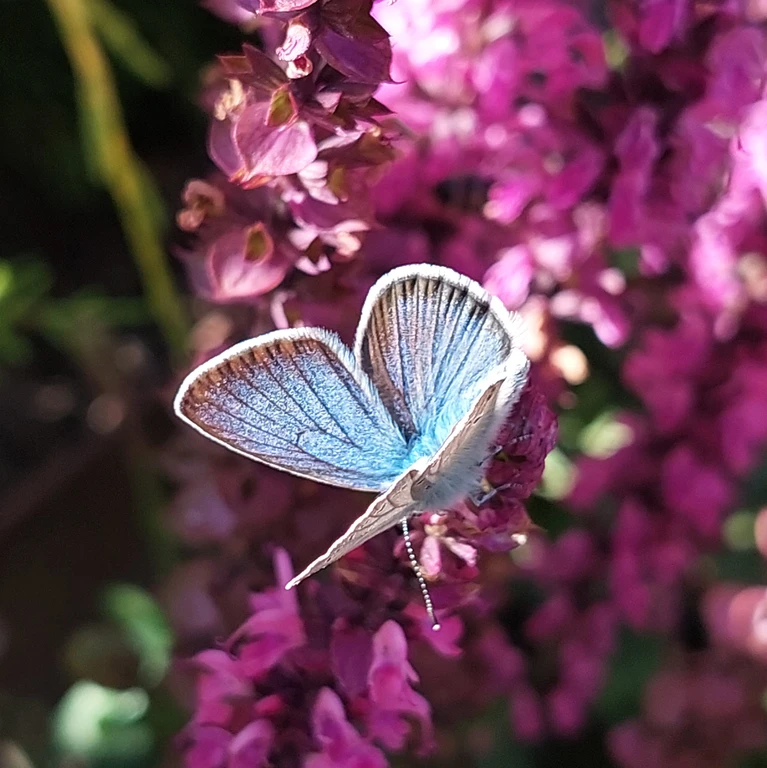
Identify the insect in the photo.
Cyaniris semiargus
